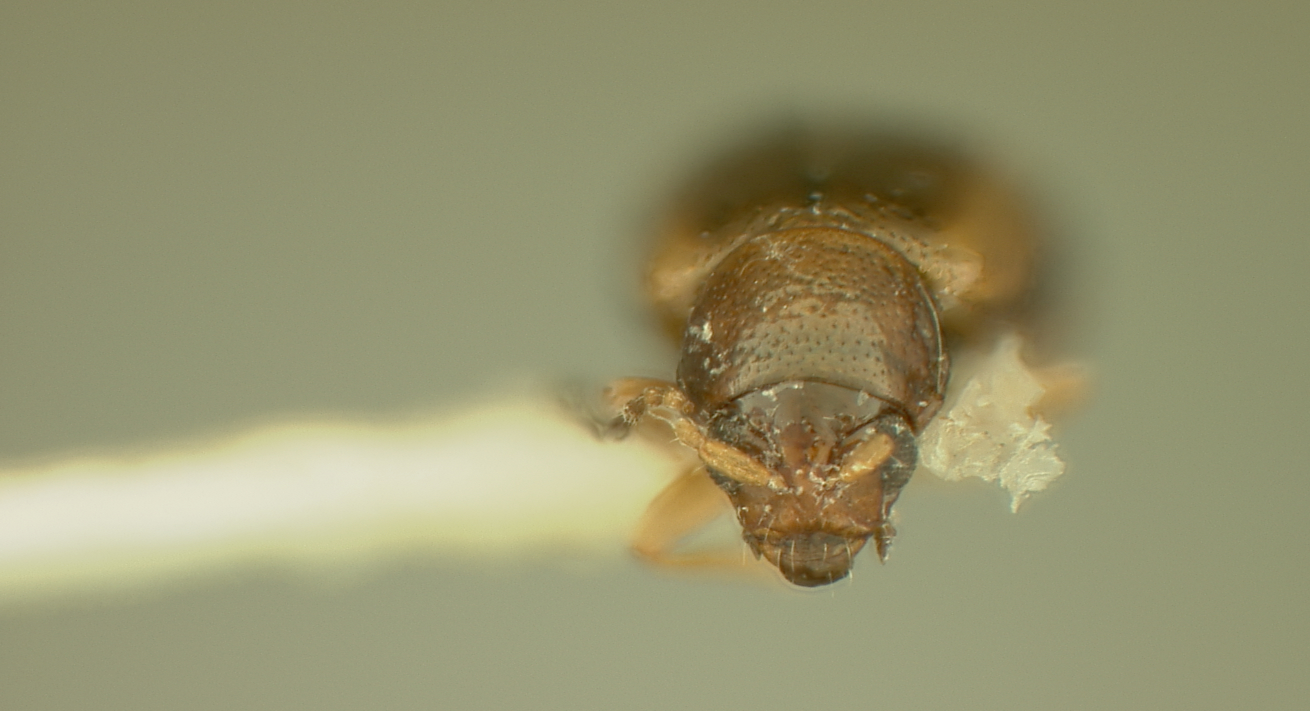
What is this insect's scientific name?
Longitarsus rhabdotus
